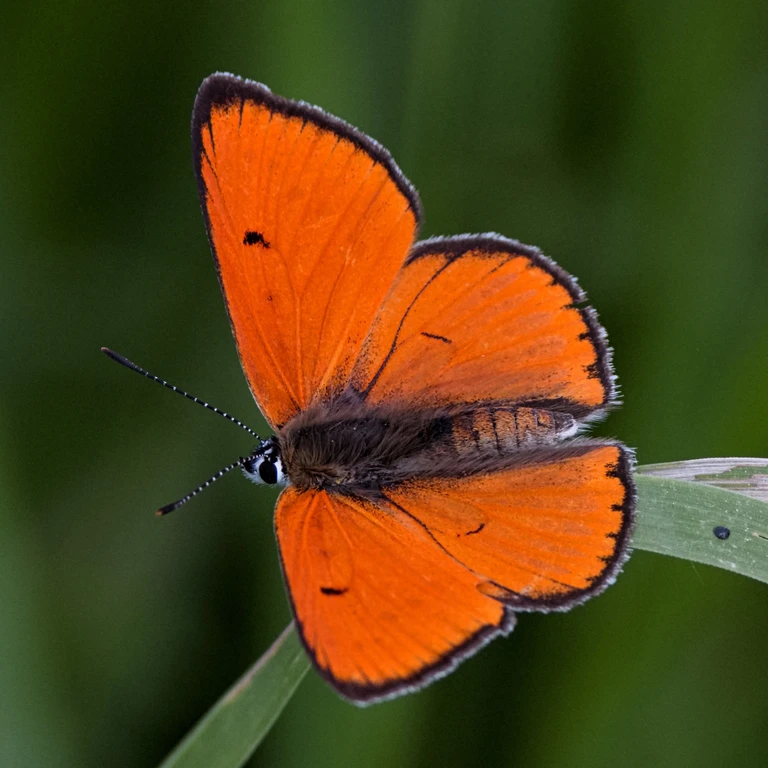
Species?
Lycaena dispar
